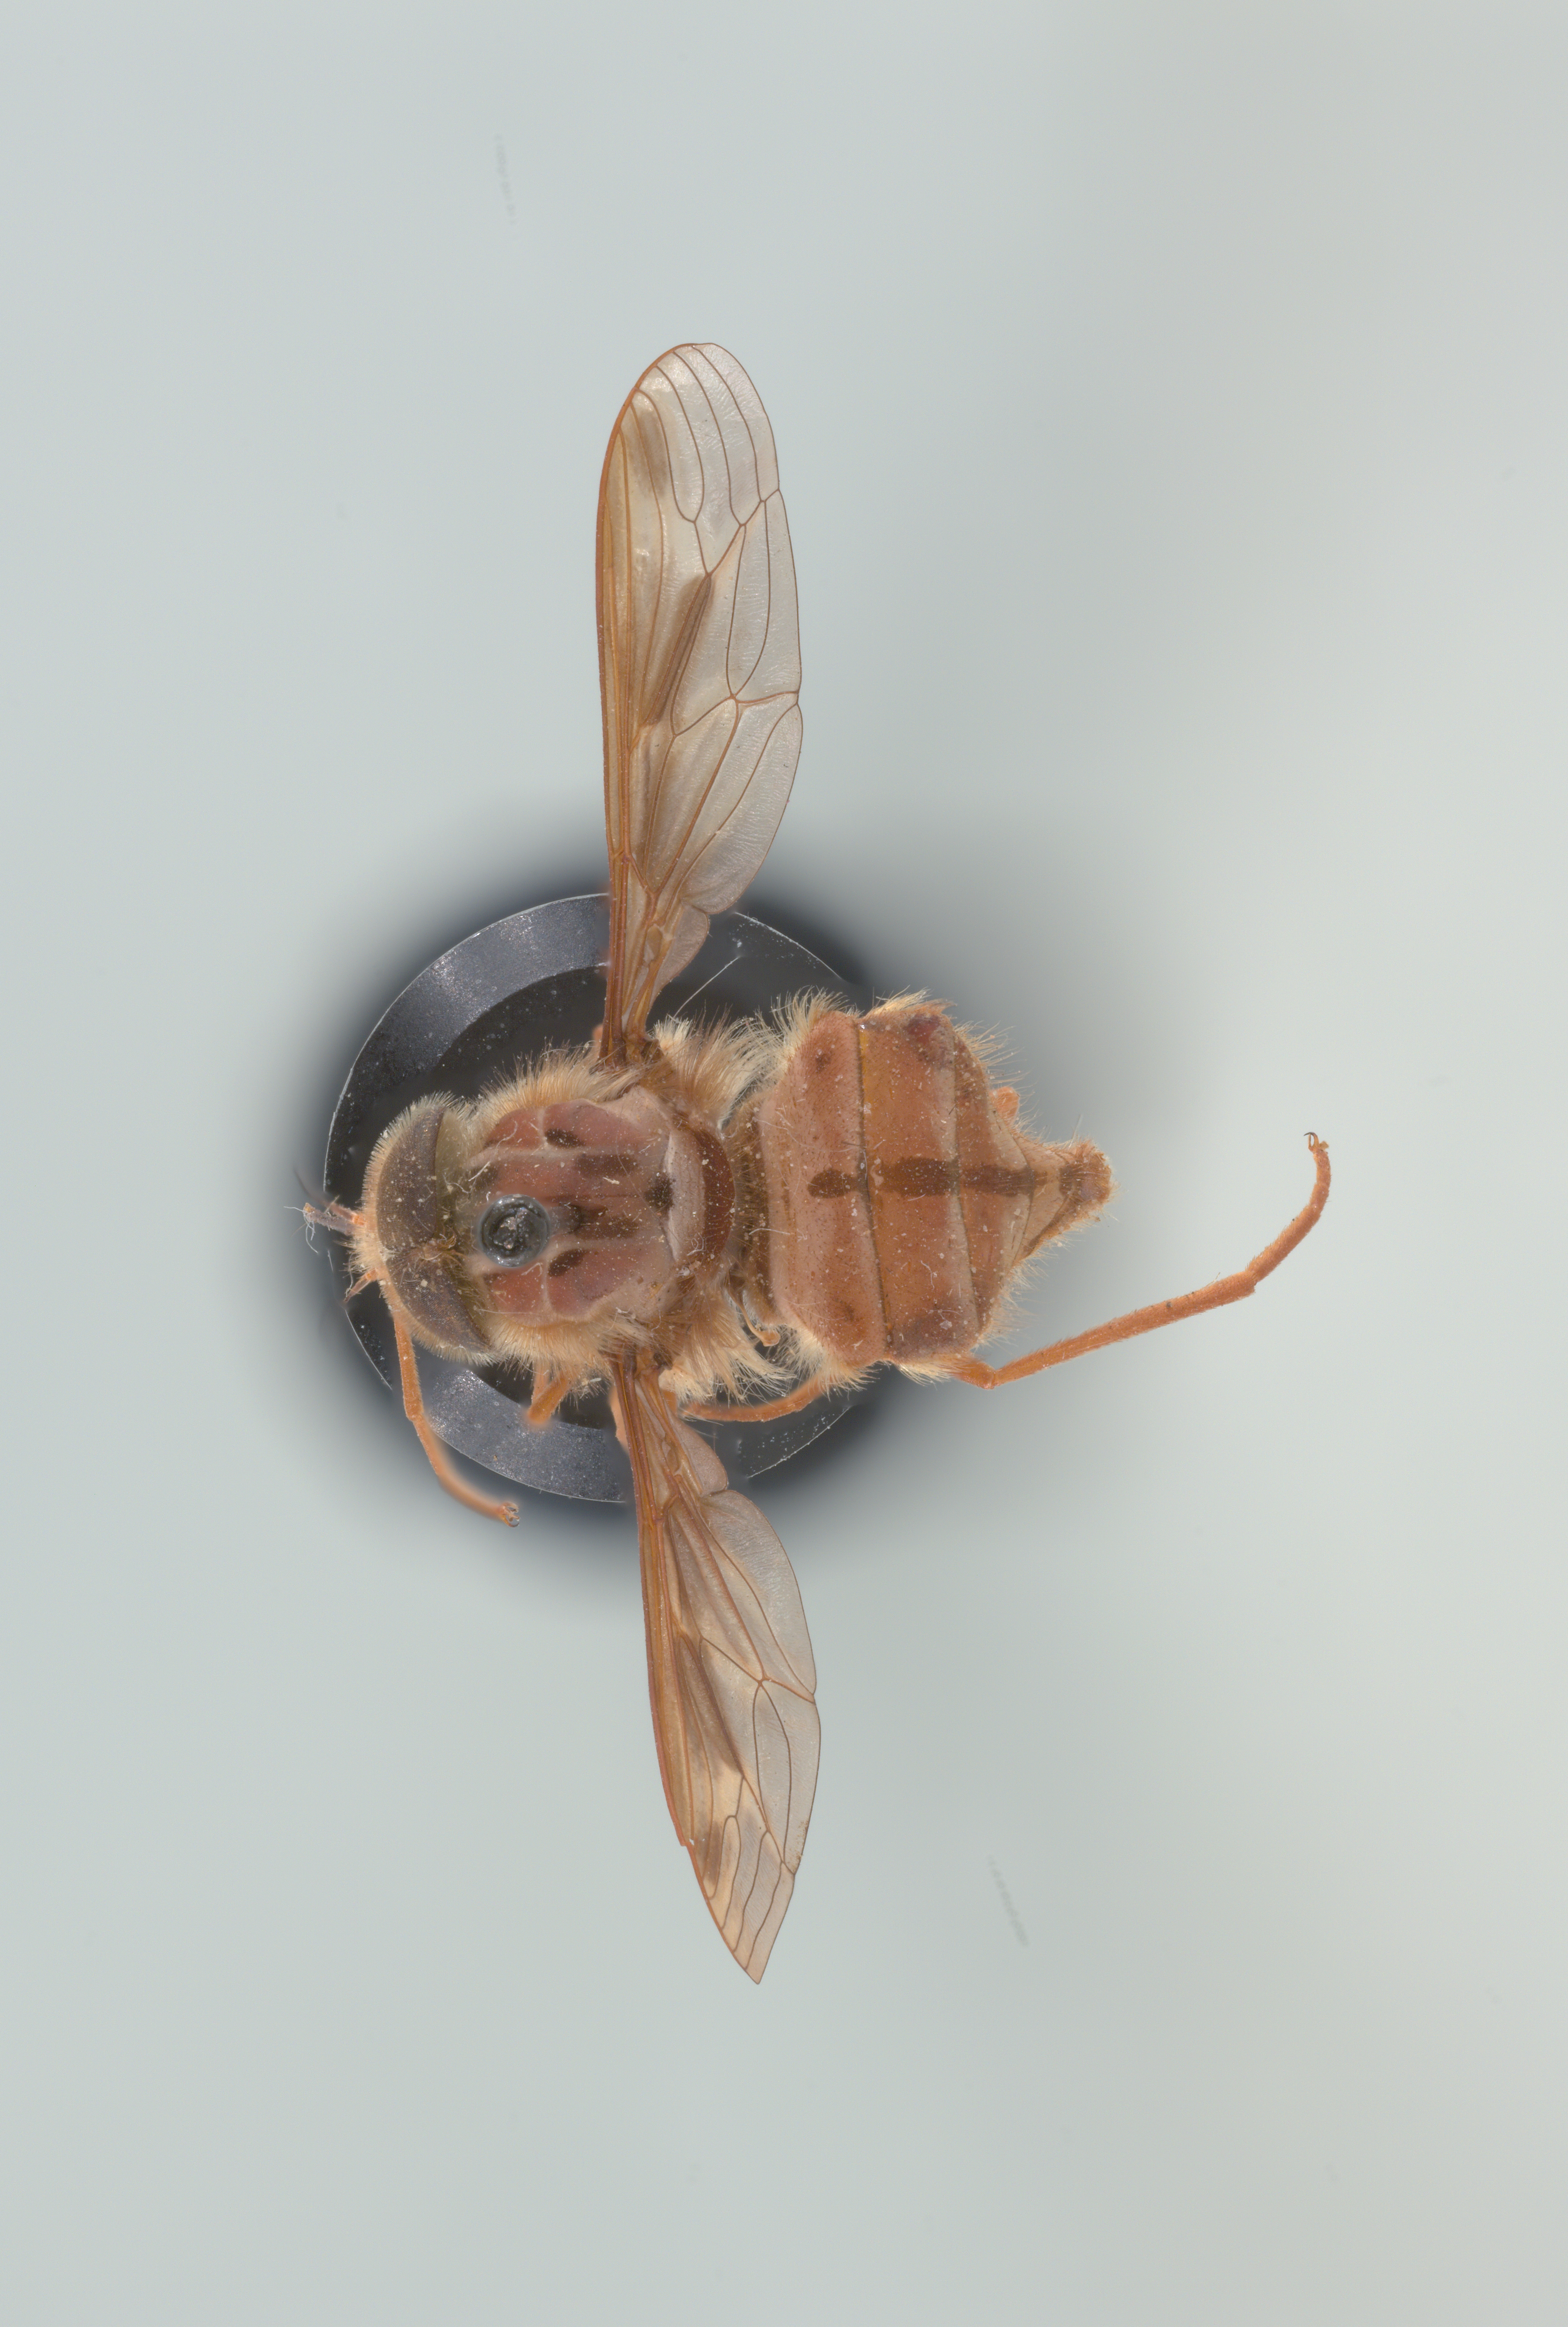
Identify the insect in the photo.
Hirmoneura nubipennis (also Trichophthalma nubipennis)
